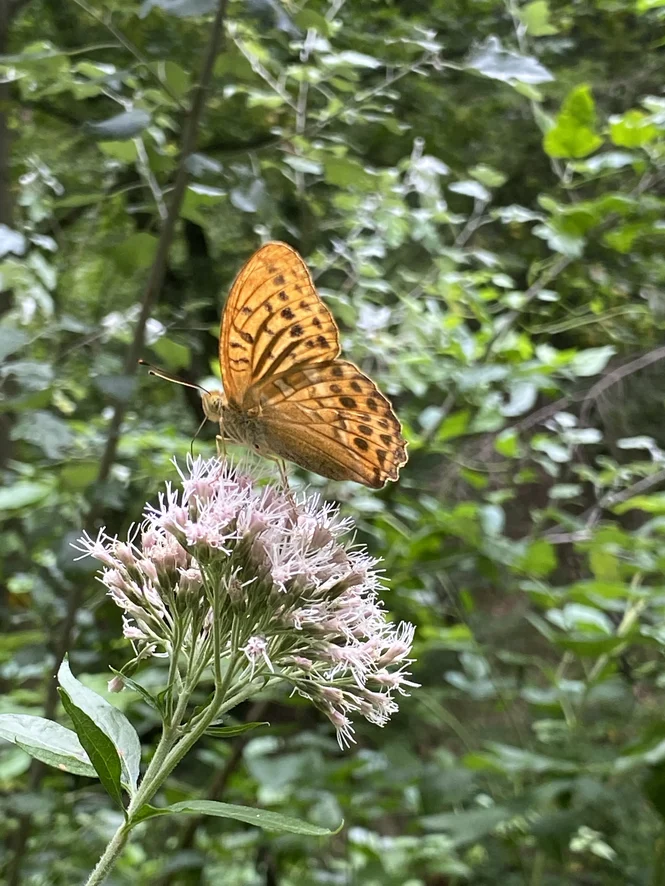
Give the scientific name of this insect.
Argynnis paphia
